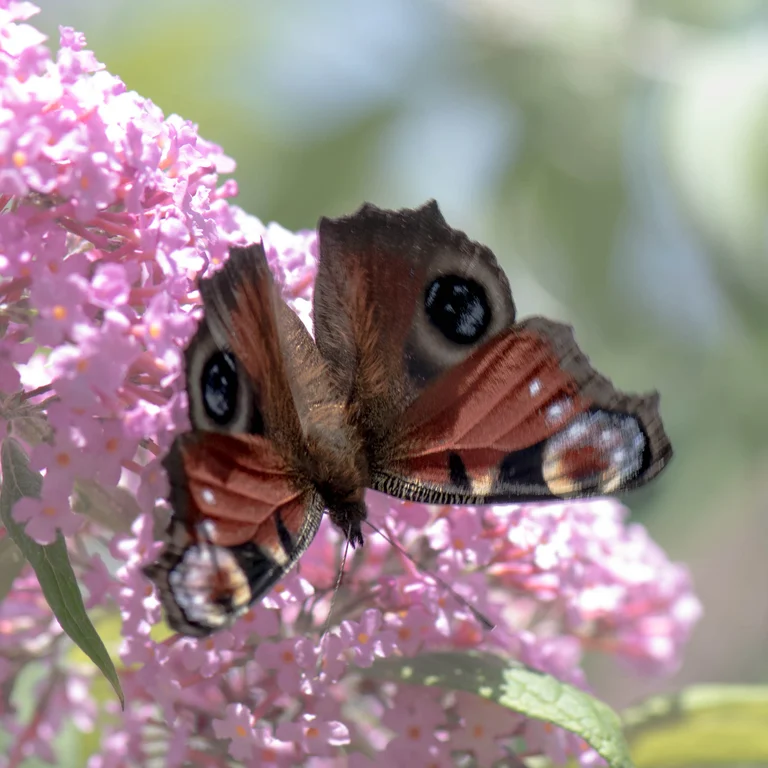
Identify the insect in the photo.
Aglais io
